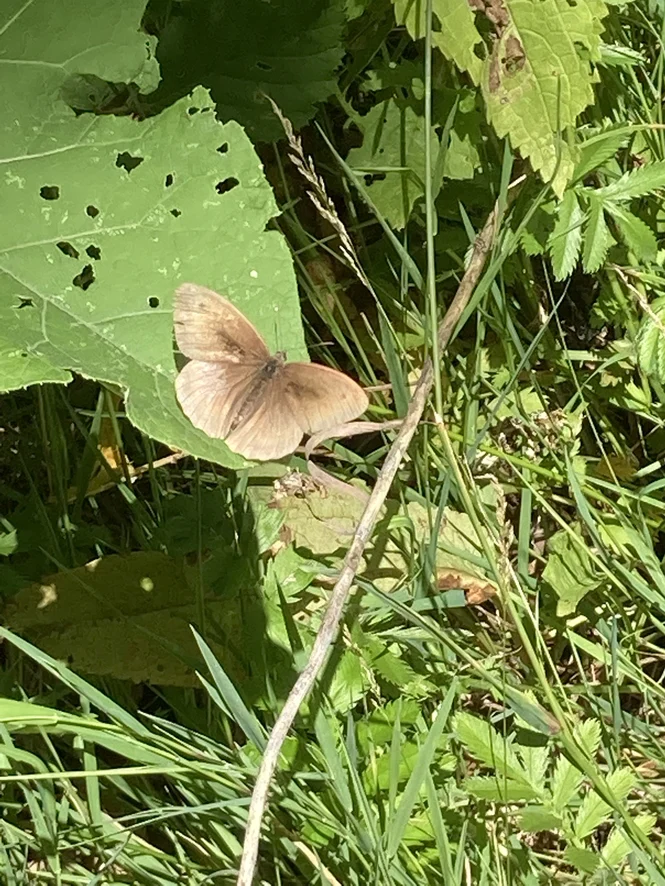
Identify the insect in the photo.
Maniola jurtina
